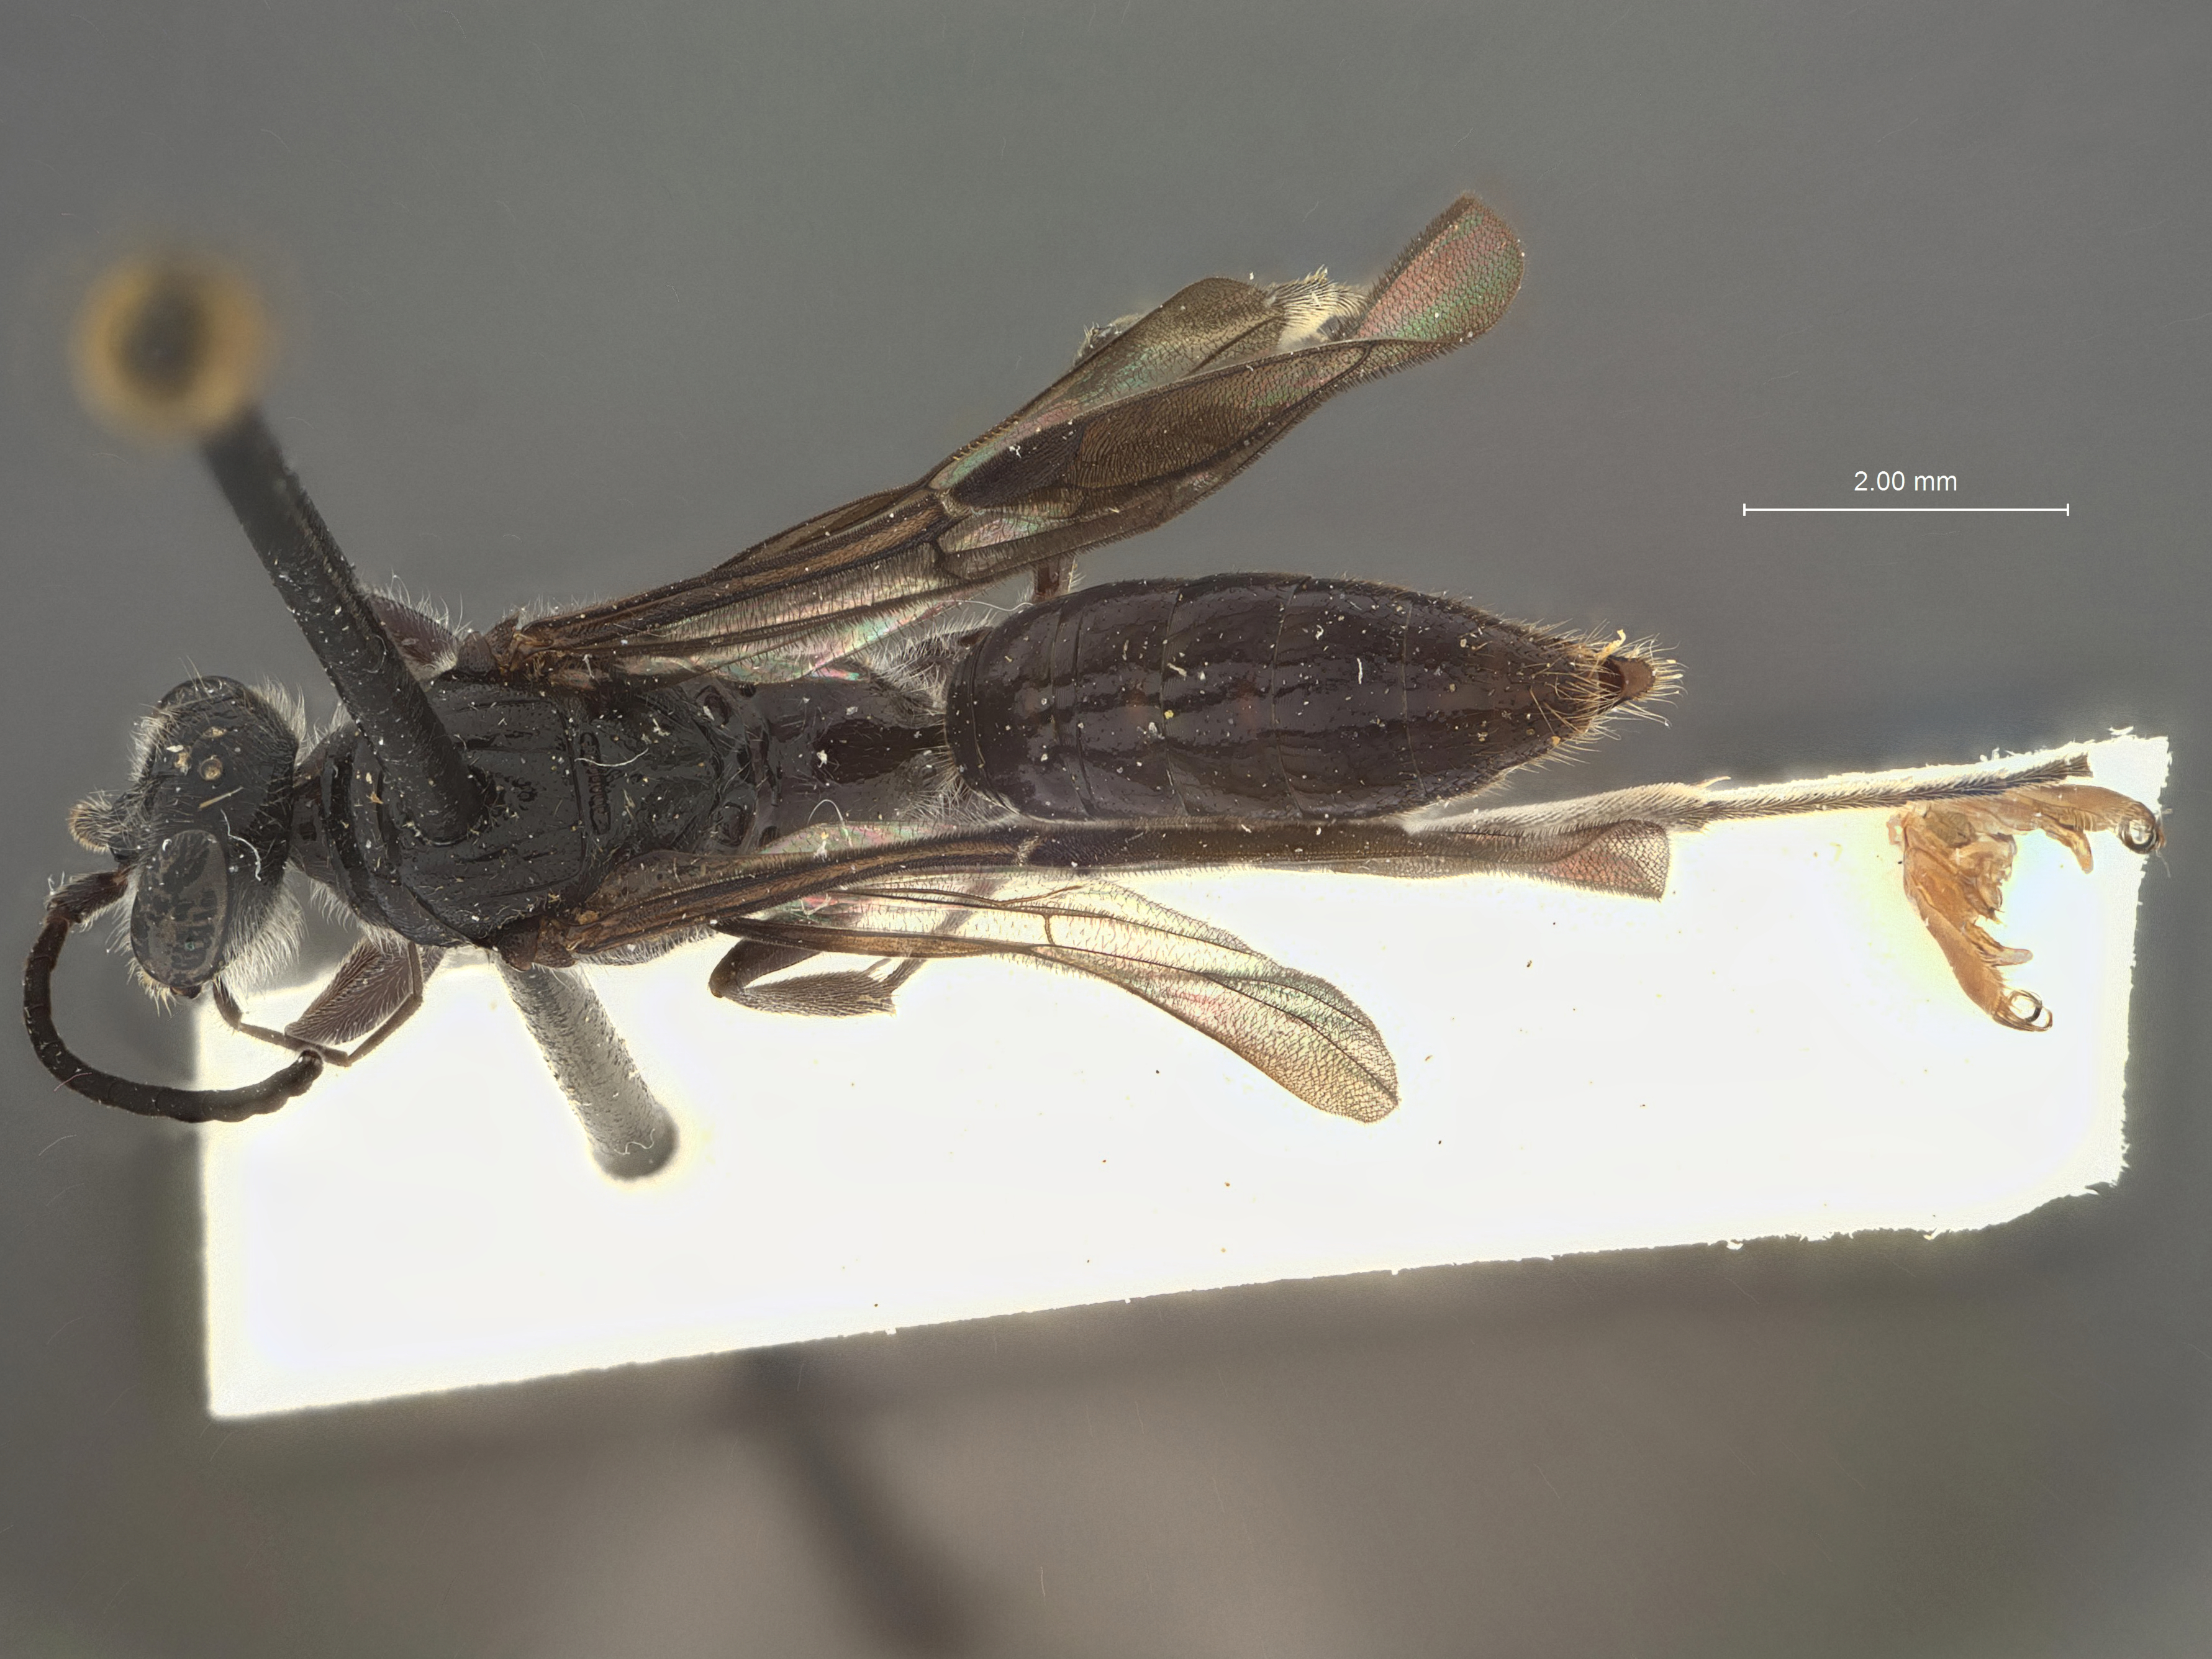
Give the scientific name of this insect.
Aelurus concava
